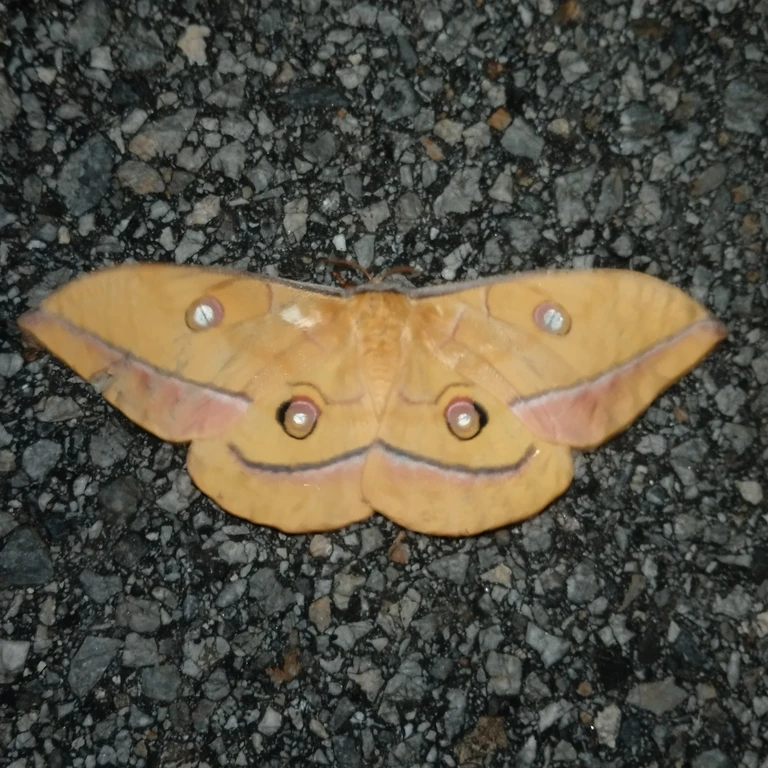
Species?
Antheraea yamamai
